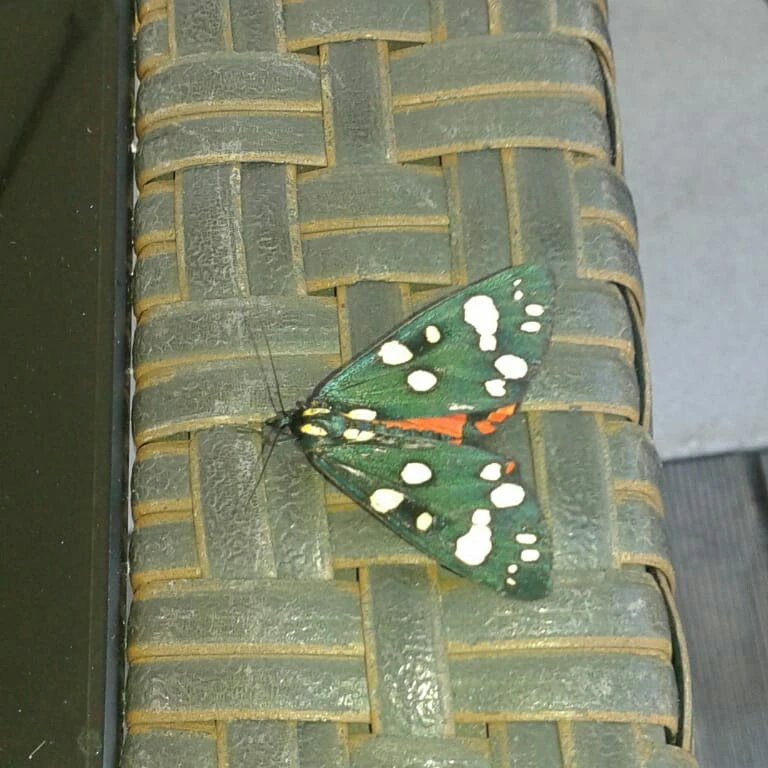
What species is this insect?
Callimorpha dominula
